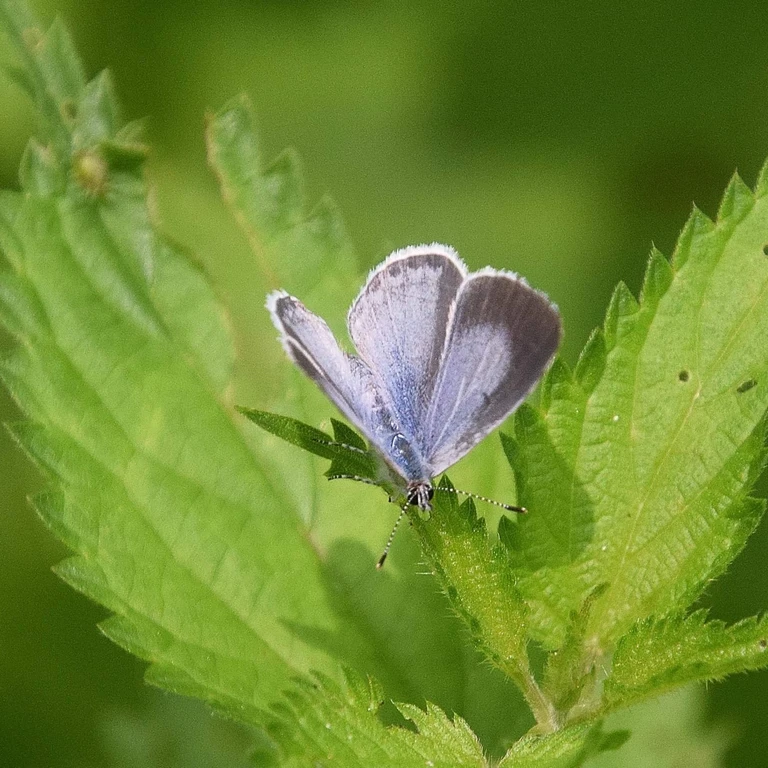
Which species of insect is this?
Celastrina argiolus
